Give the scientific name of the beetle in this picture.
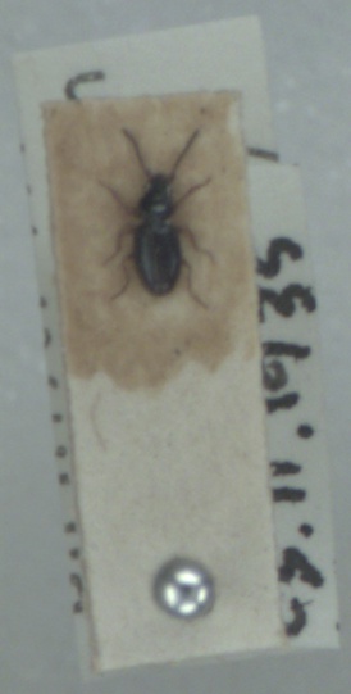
Bembidion gilvipes
